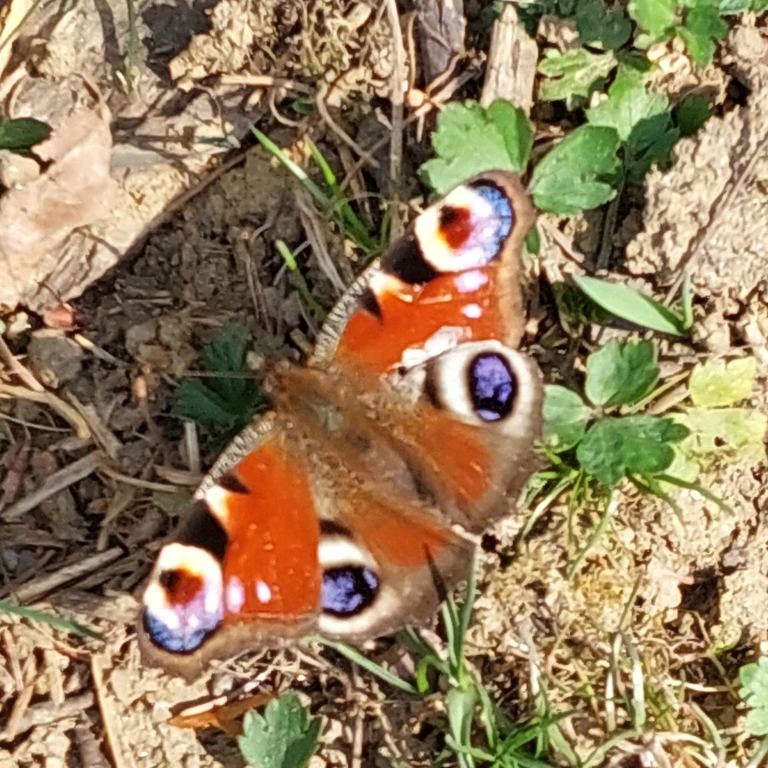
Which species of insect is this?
Aglais io
